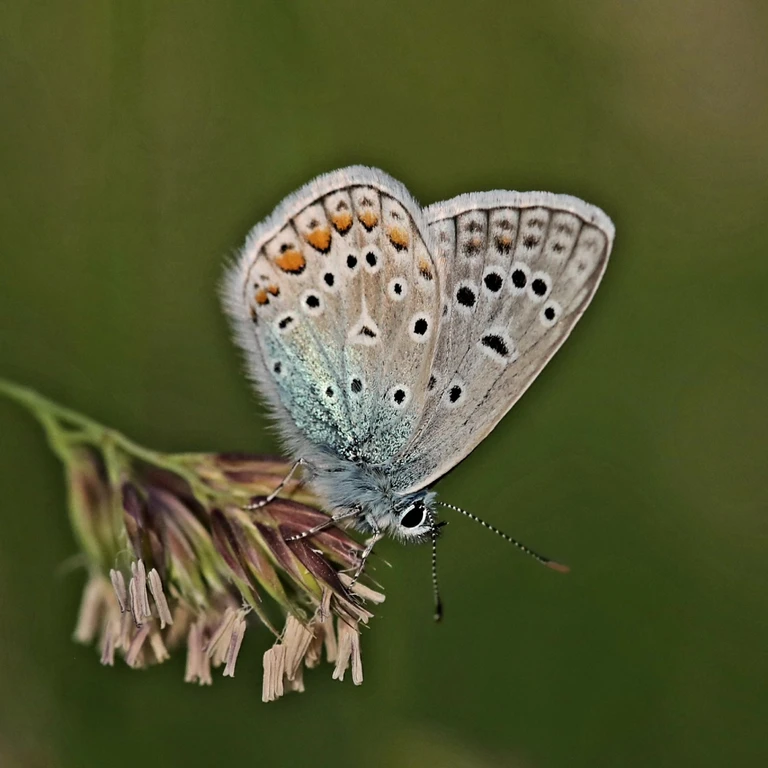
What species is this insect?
Polyommatus icarus
